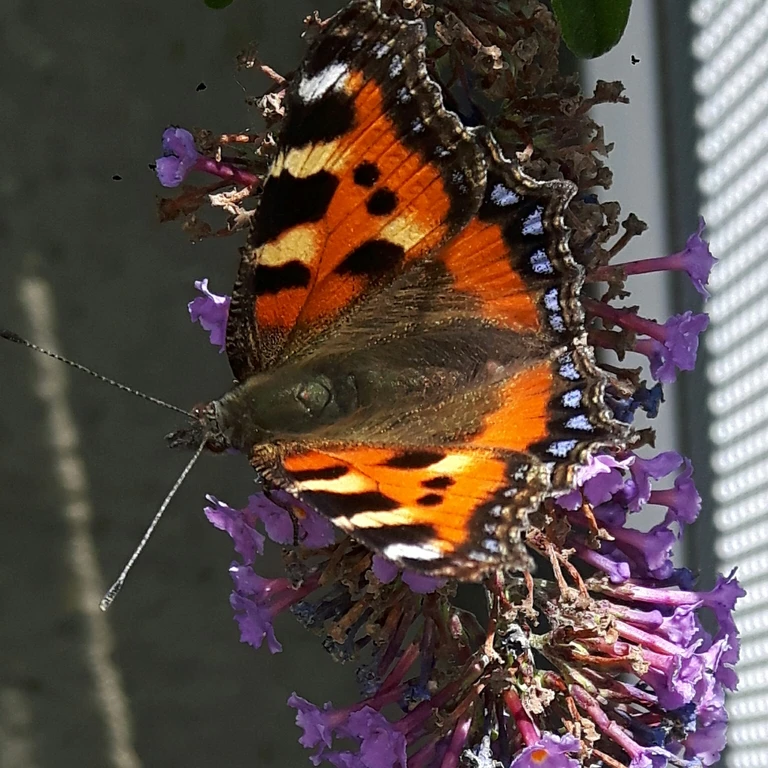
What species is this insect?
Aglais urticae
